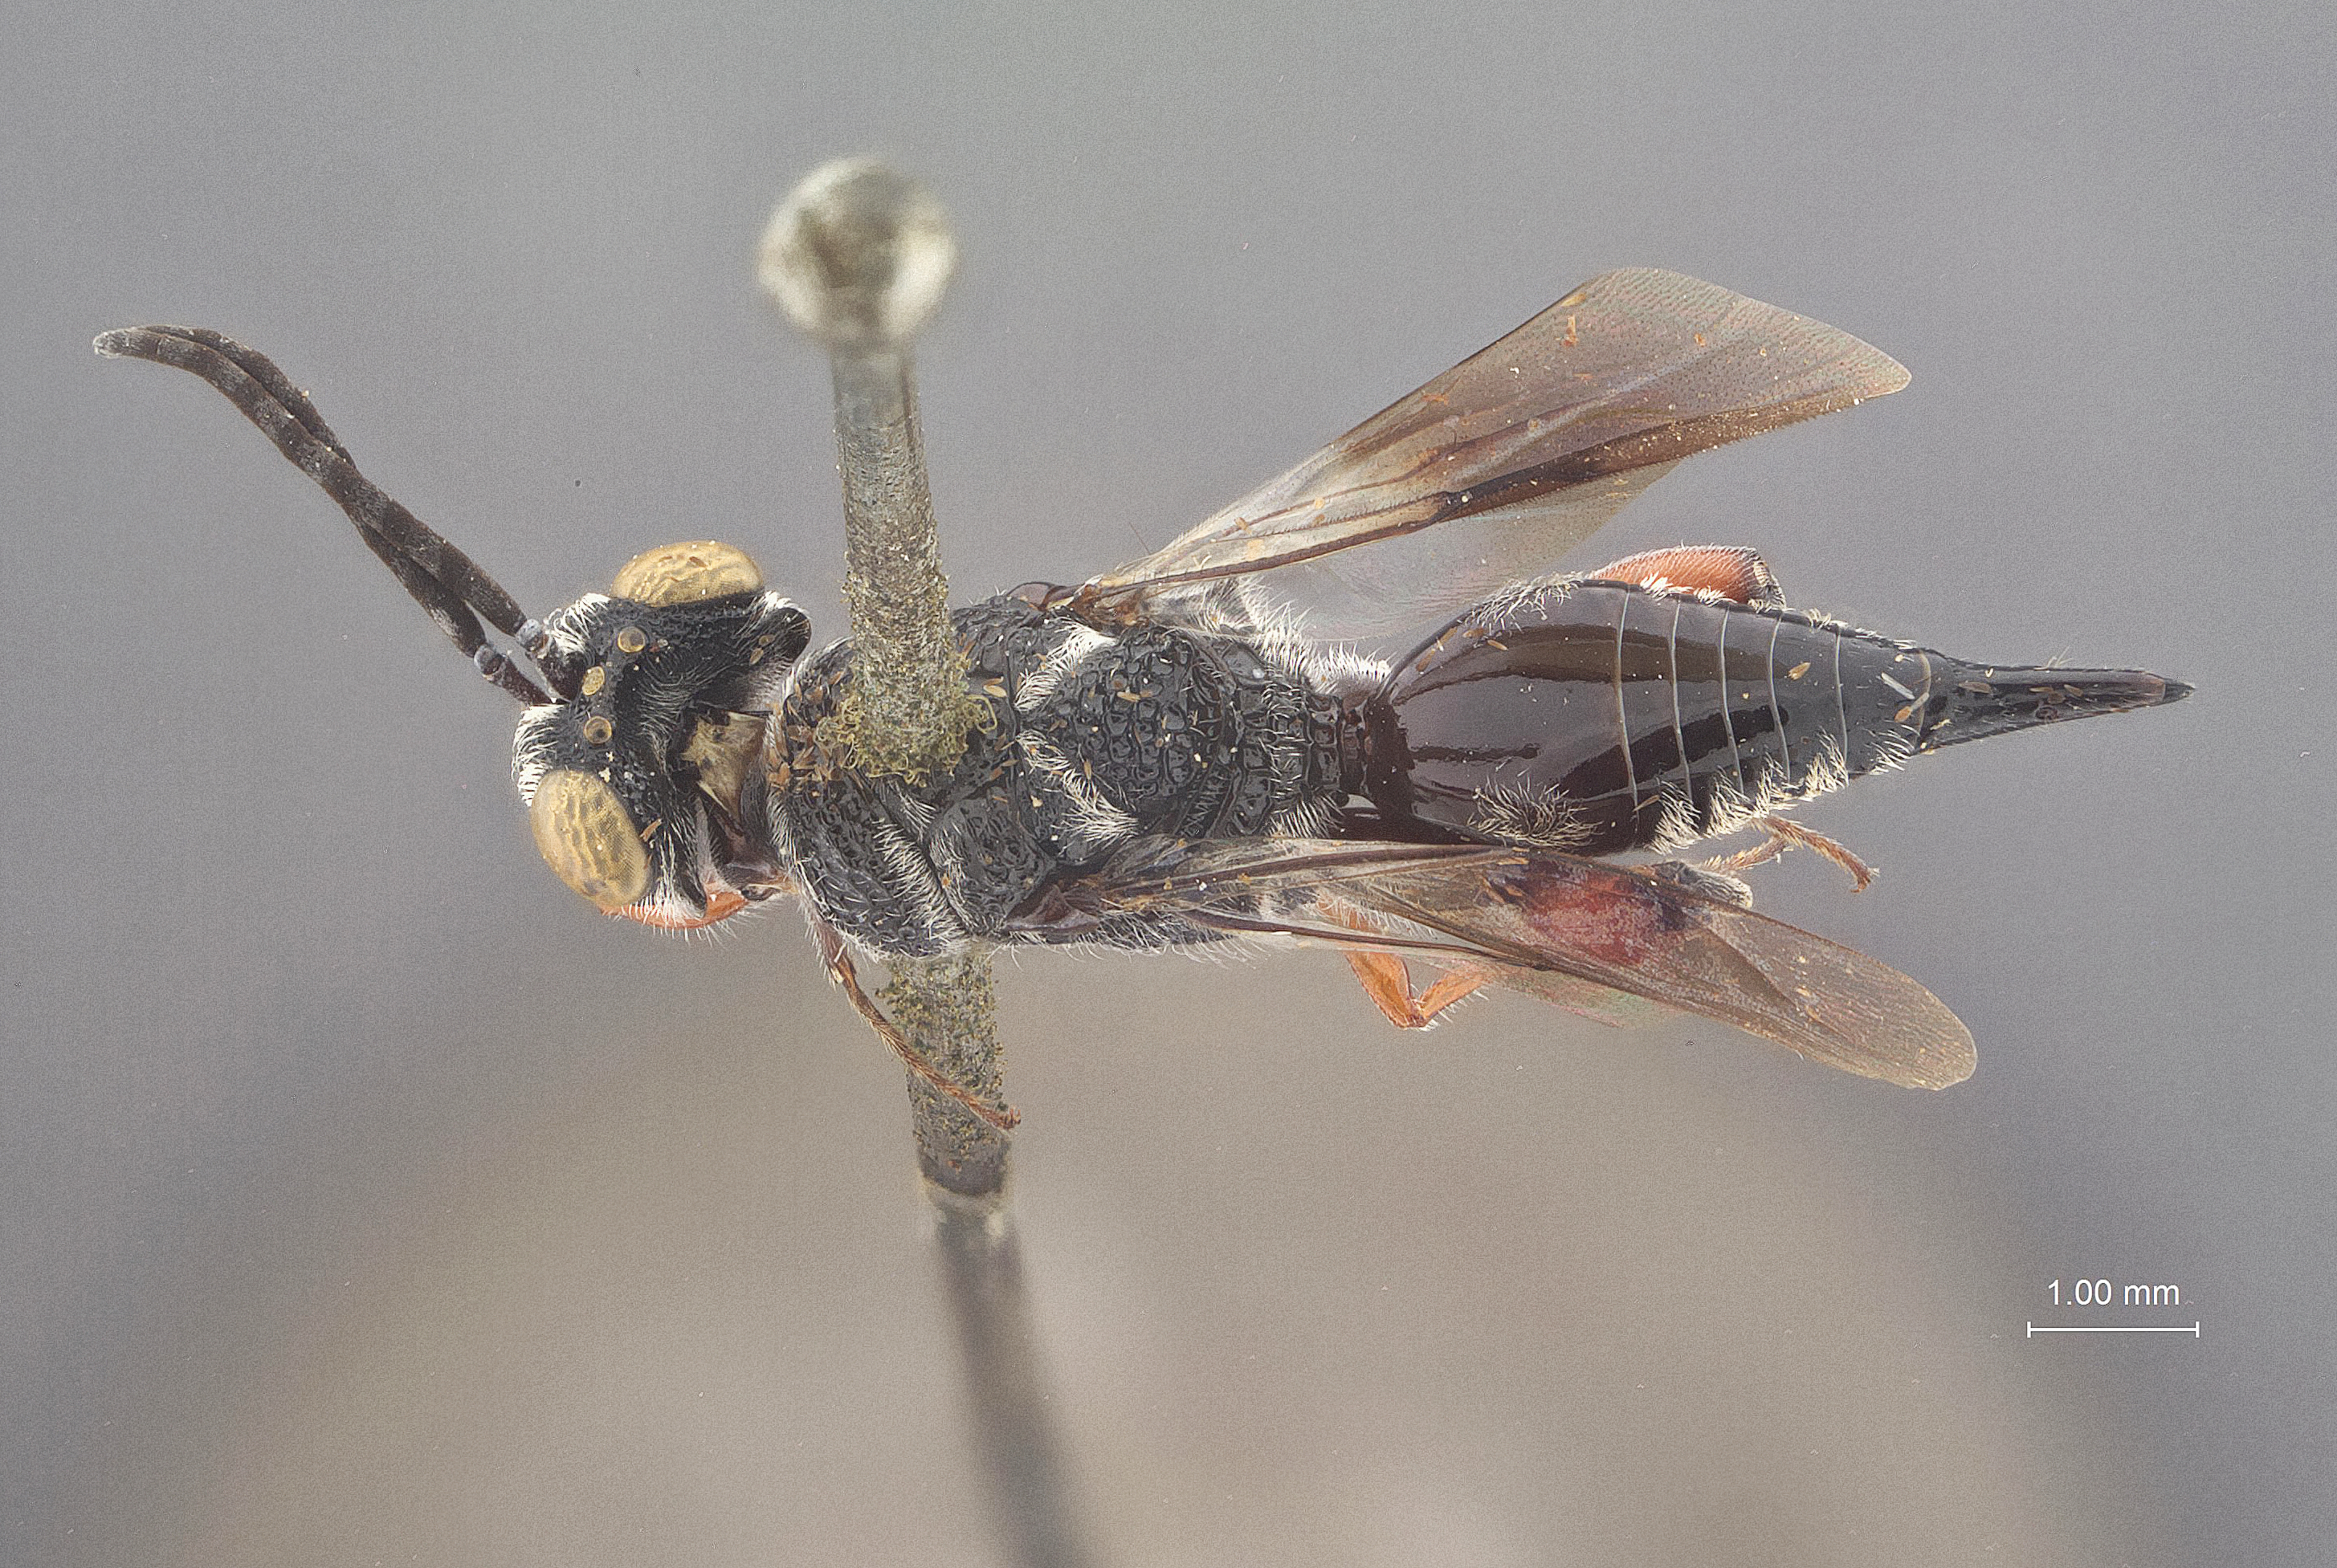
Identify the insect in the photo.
Trigonura puertoricensis
